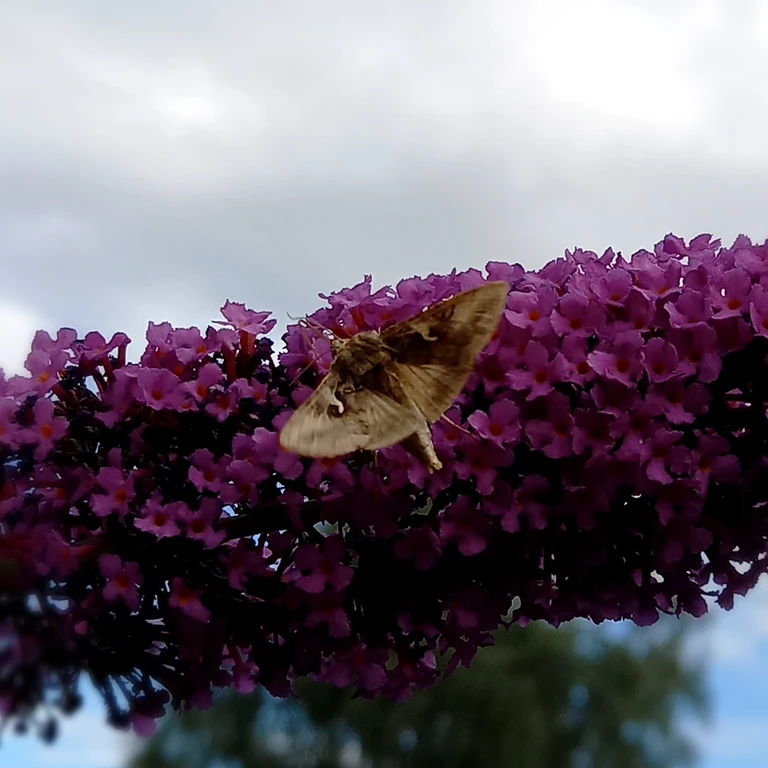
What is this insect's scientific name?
Autographa gamma
